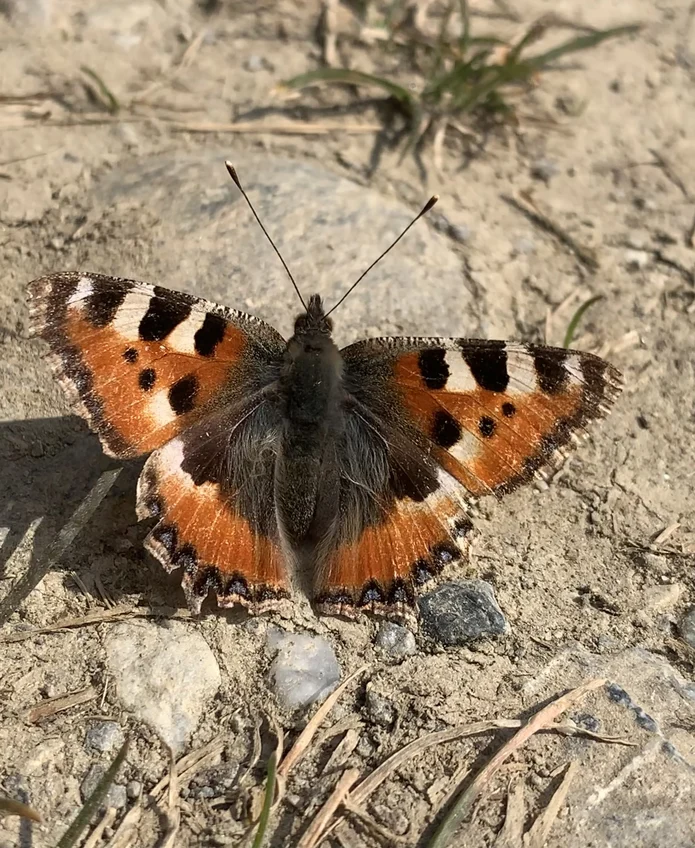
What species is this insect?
Aglais urticae
